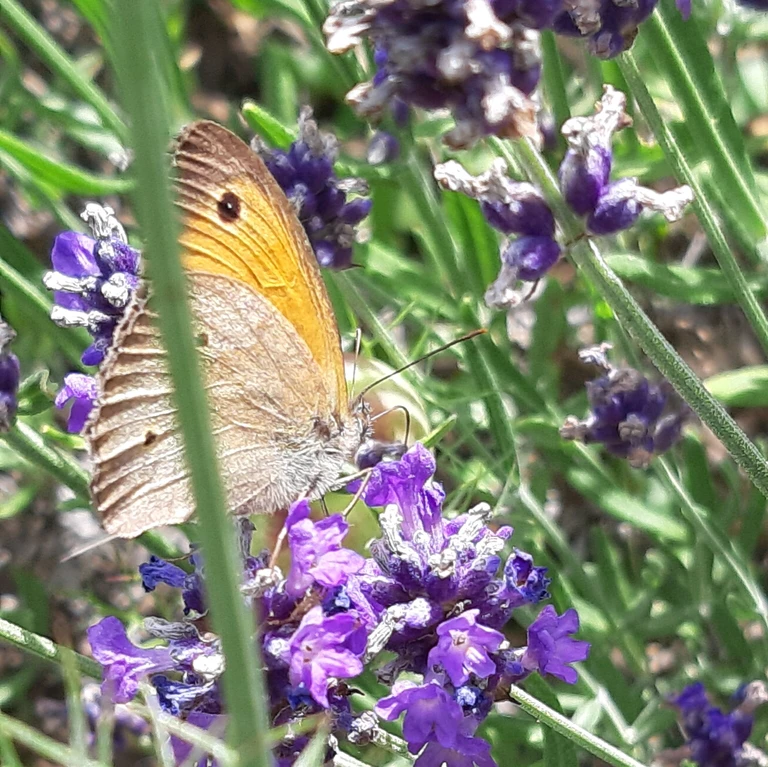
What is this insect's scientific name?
Maniola jurtina
